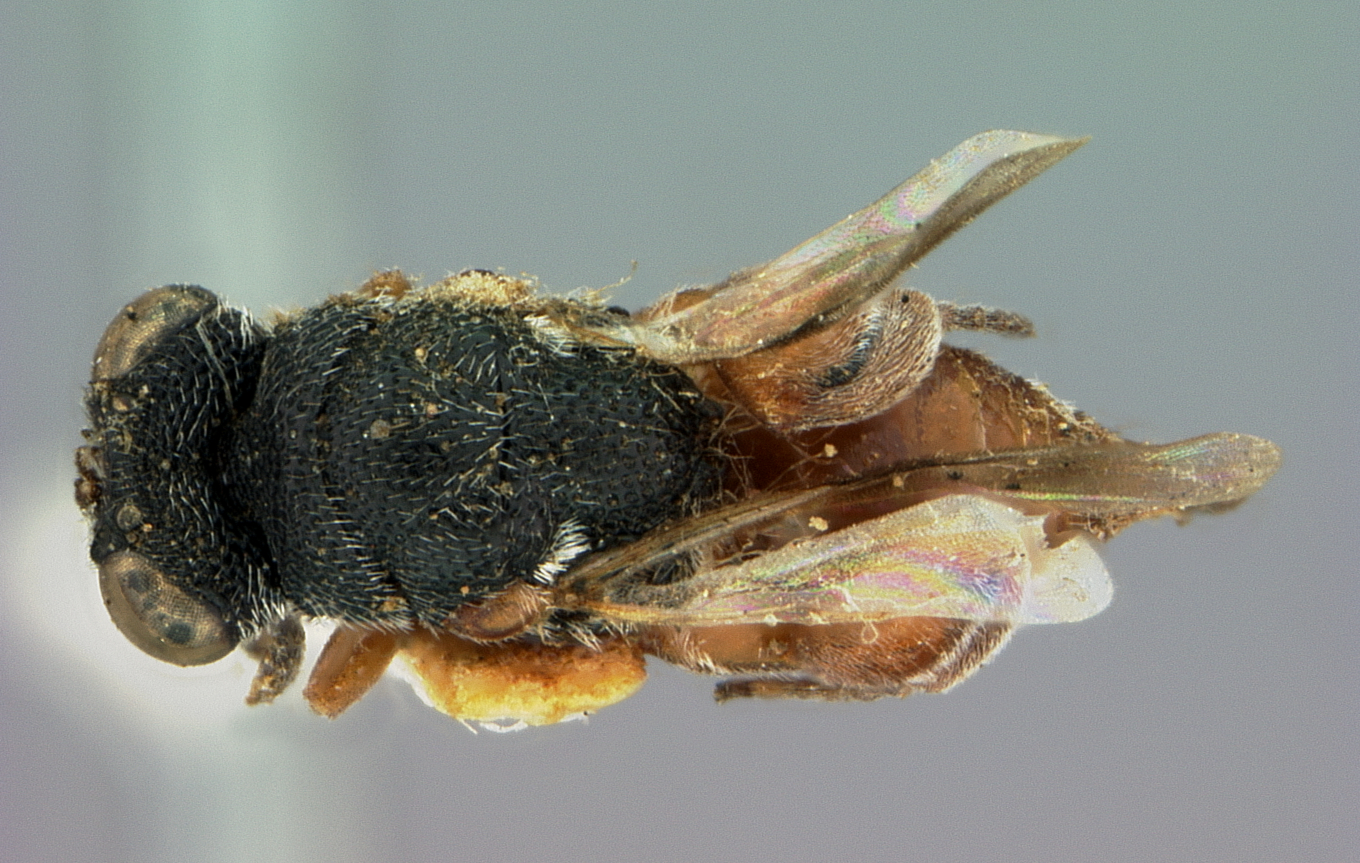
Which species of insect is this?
Haltichella bicolor
